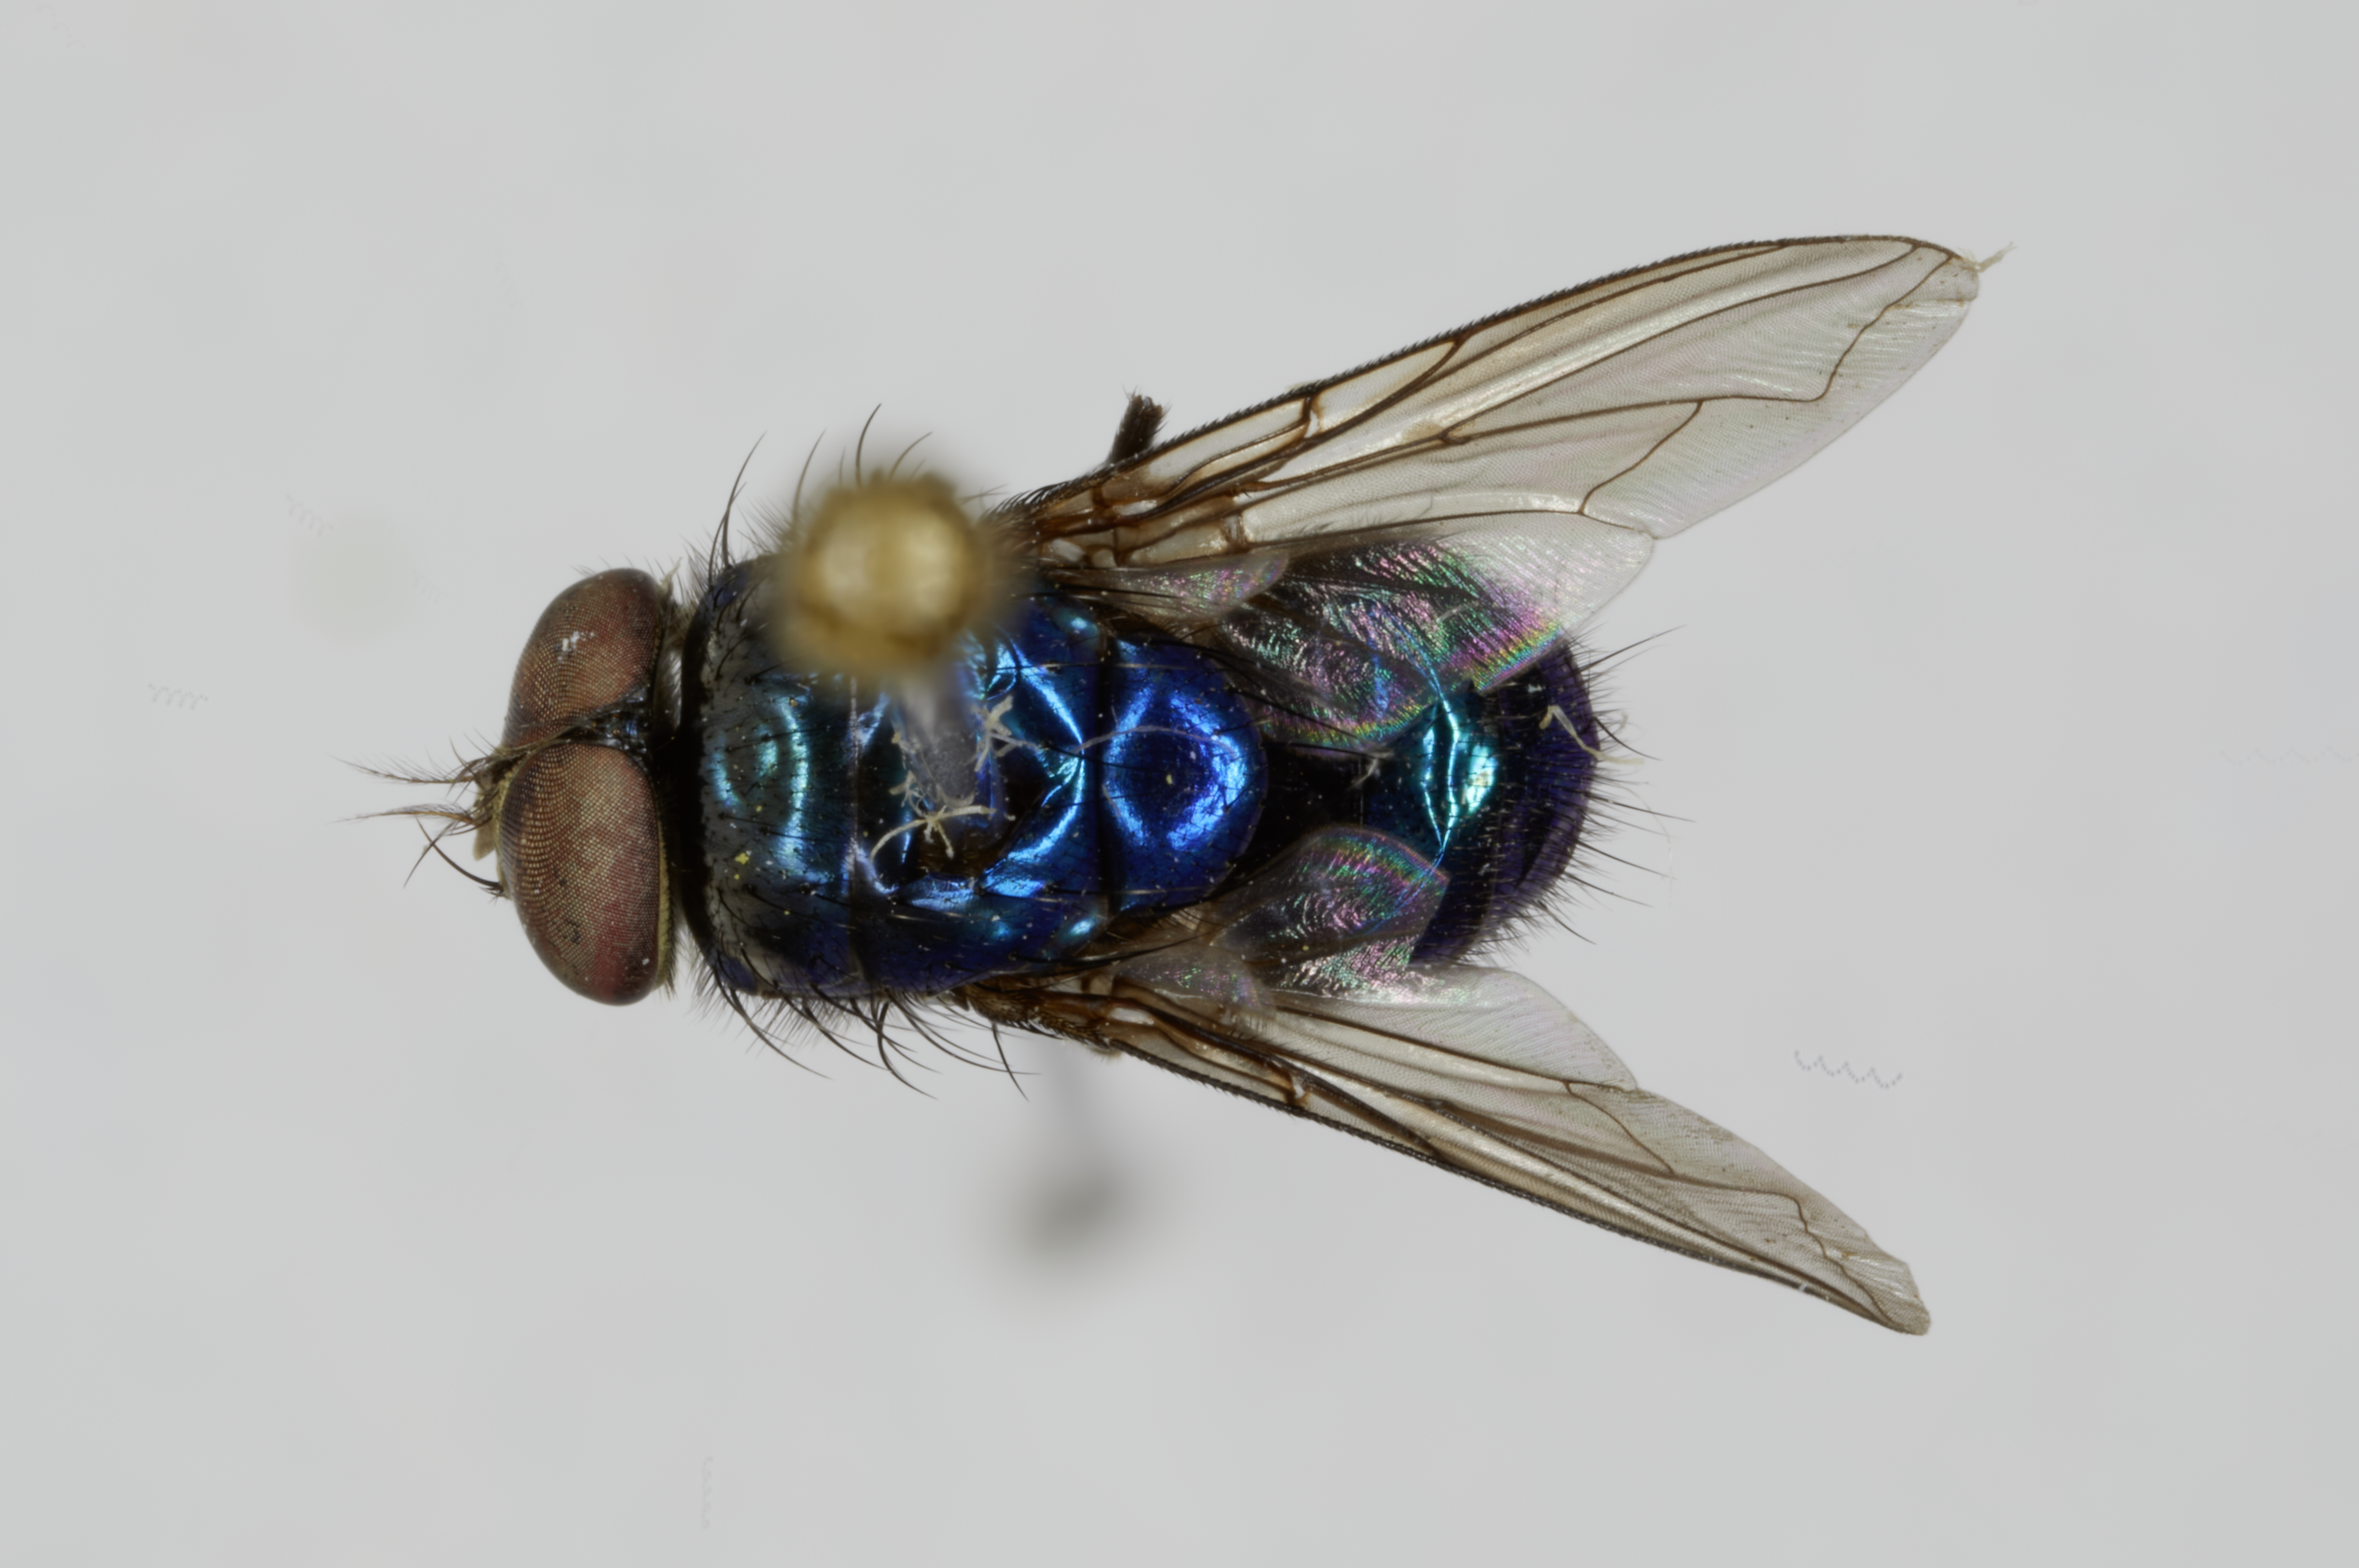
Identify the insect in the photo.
Lucilia fayeae
